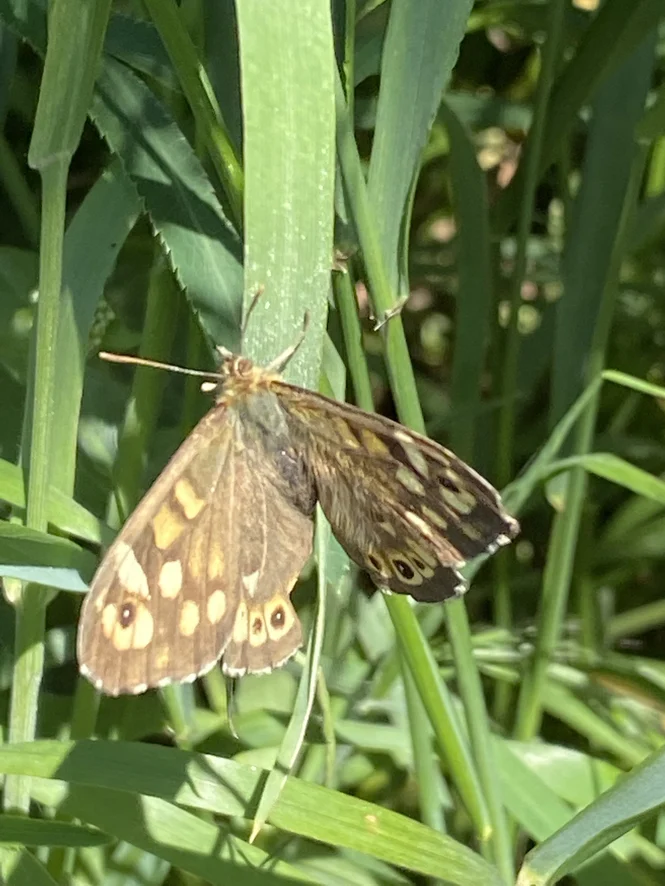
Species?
Pararge aegeria
